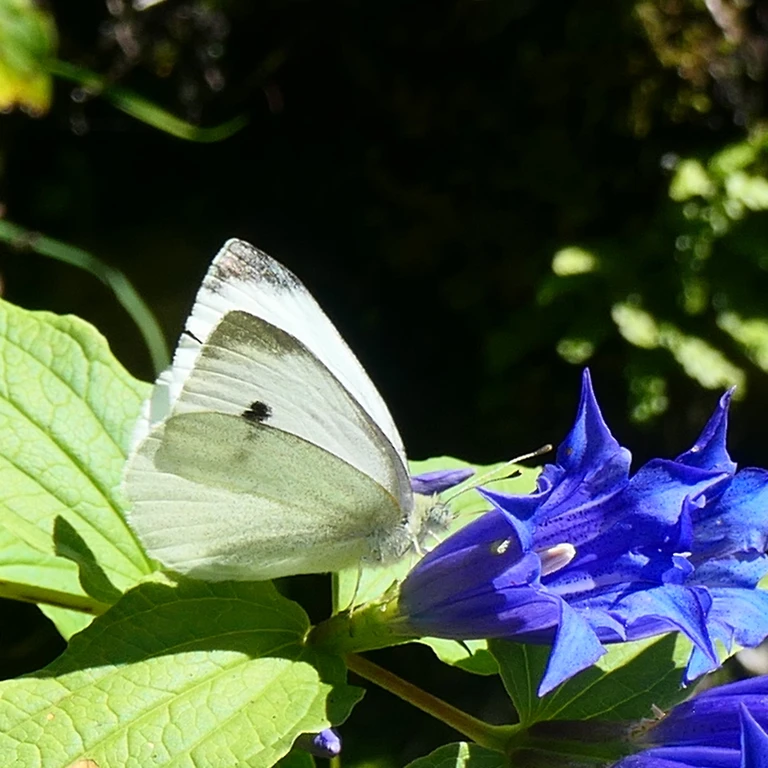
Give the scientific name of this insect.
Pieris rapae
